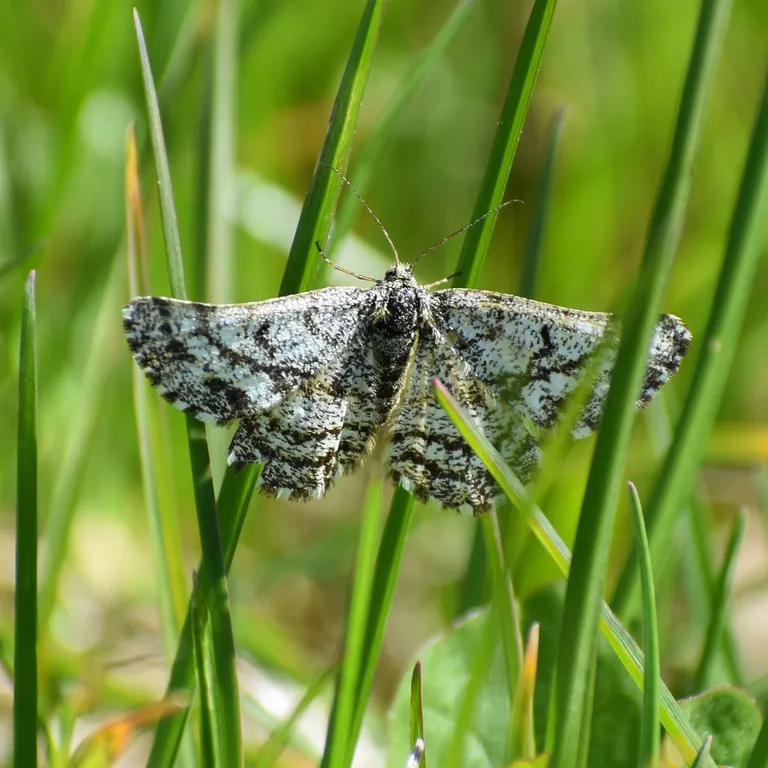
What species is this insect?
Ematurga atomaria
